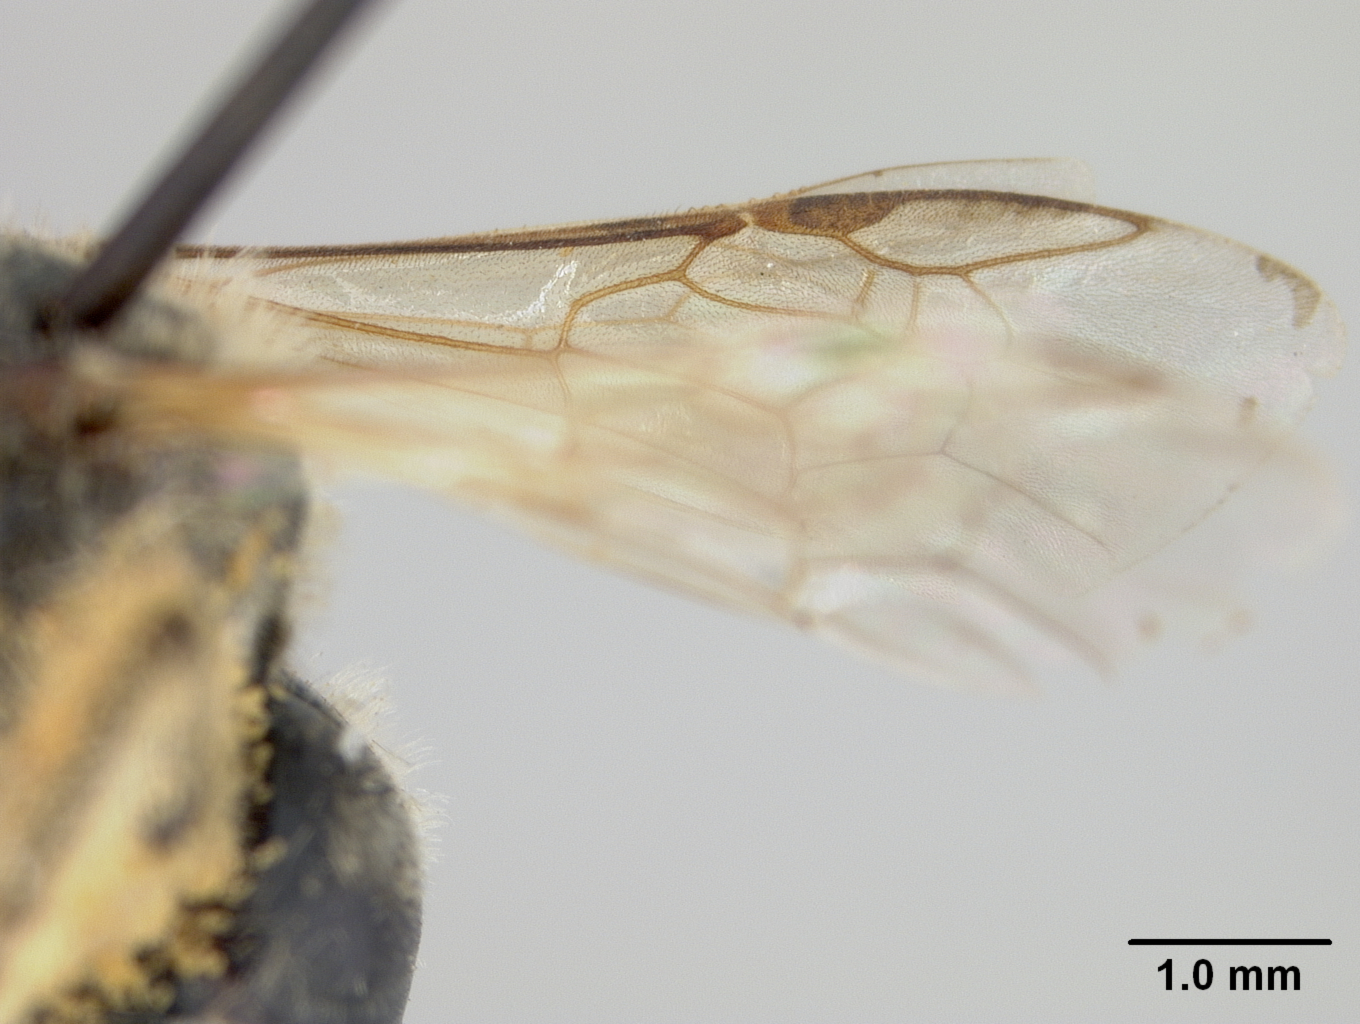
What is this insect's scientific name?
Halictus alinensis
